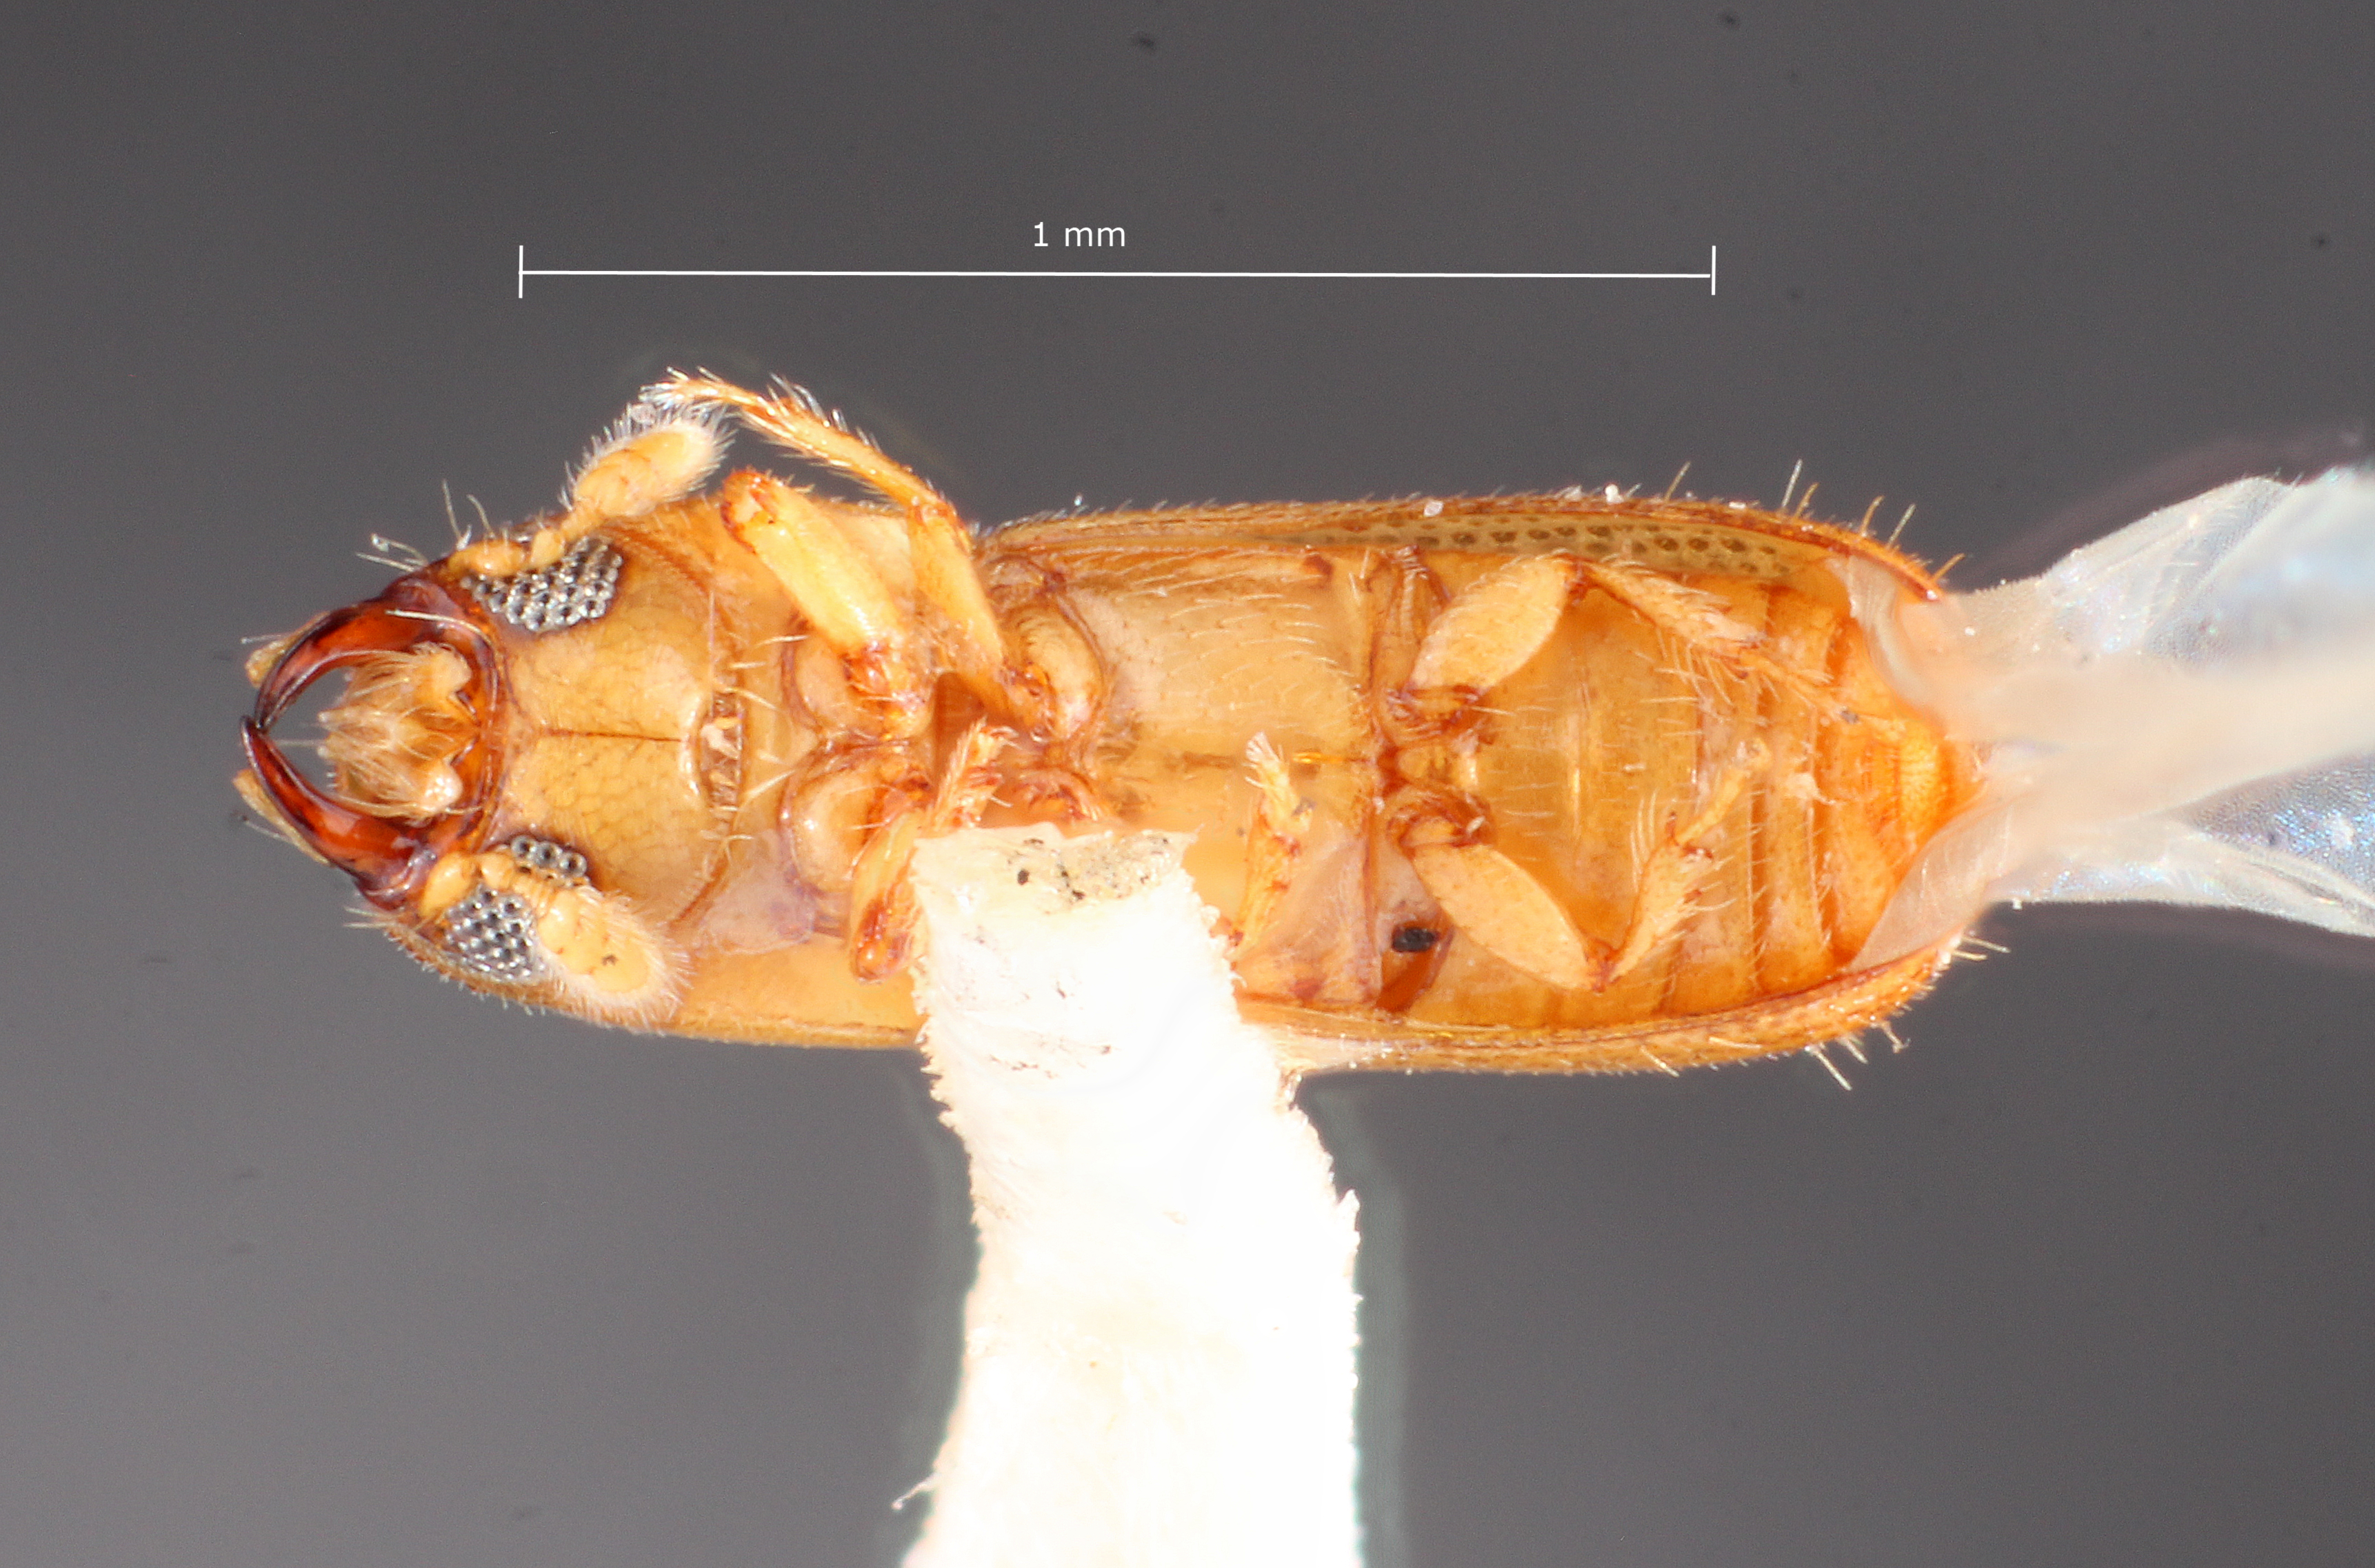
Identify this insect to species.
Gnatholeptus panamensis
